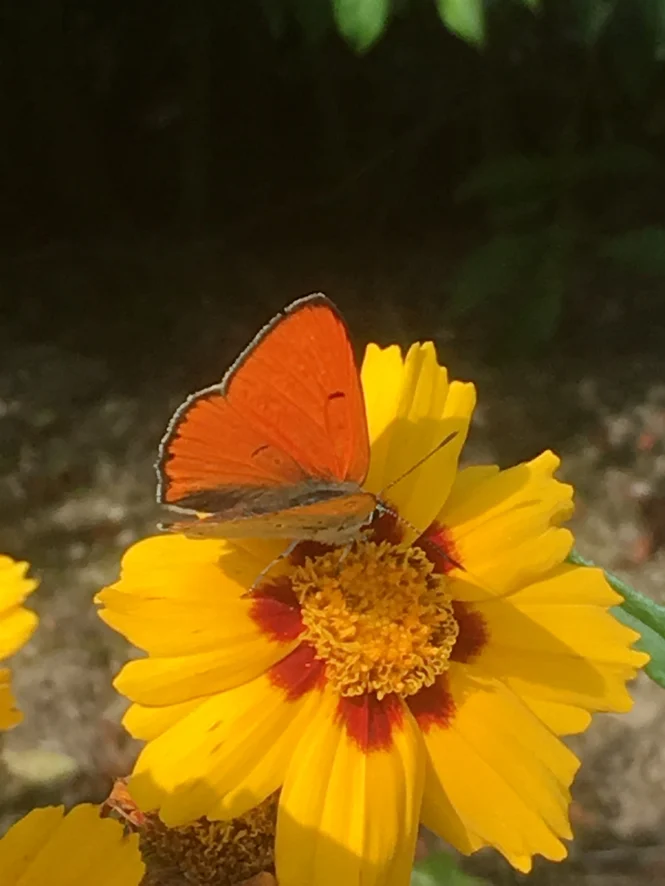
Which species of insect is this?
Lycaena dispar
